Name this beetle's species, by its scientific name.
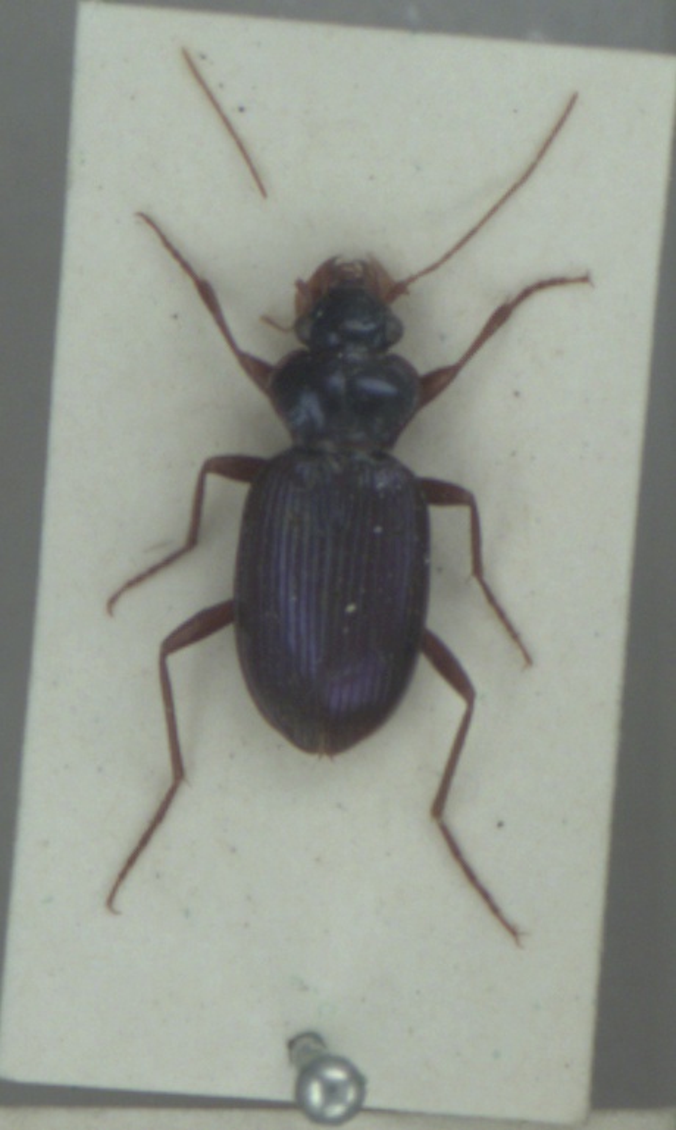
Leistus spinibarbis
